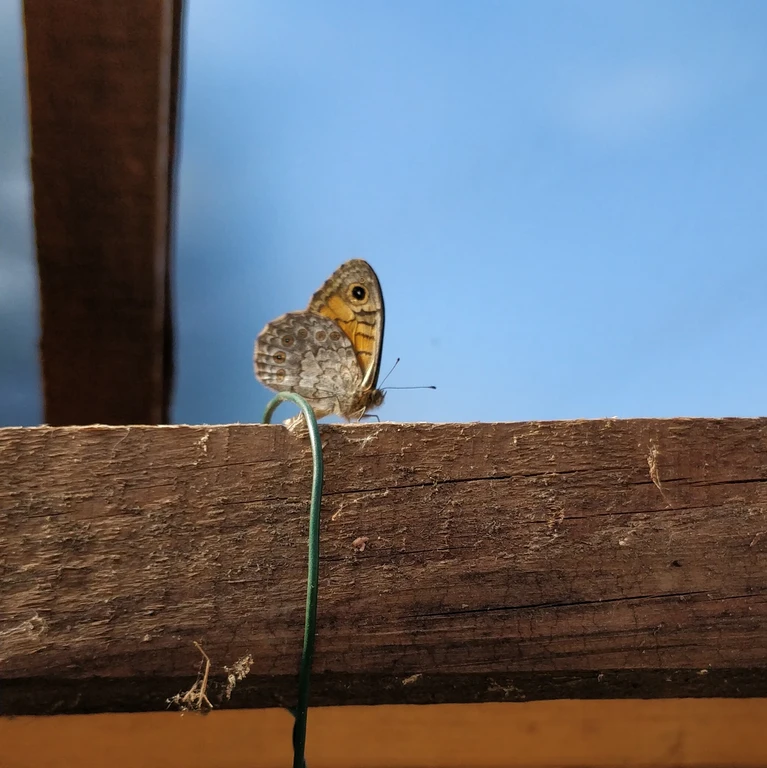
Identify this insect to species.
Lasiommata megera (also Pararge megera)
